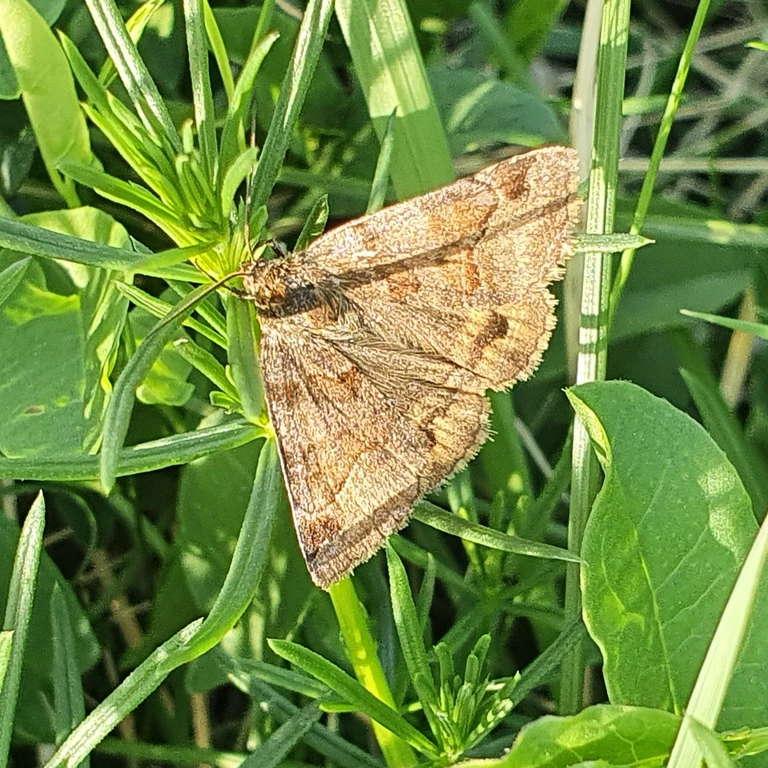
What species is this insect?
Euclidia glyphica
